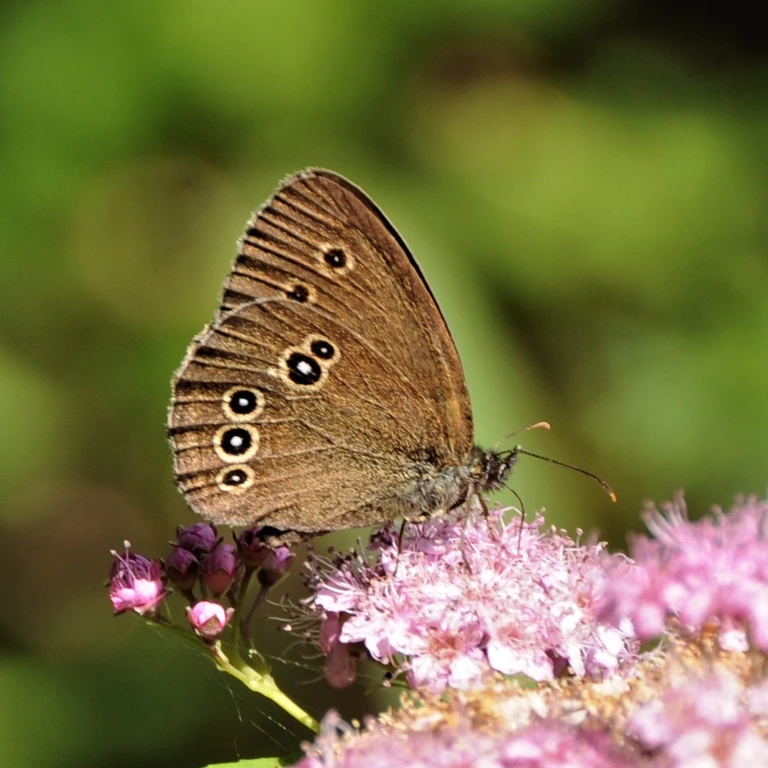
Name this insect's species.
Aphantopus hyperantus
